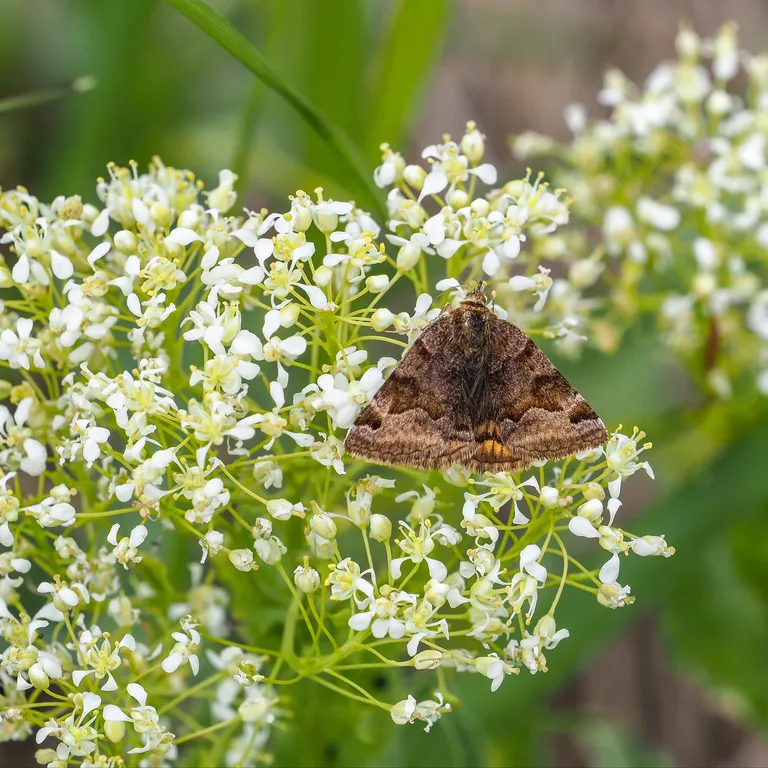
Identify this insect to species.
Euclidia glyphica
